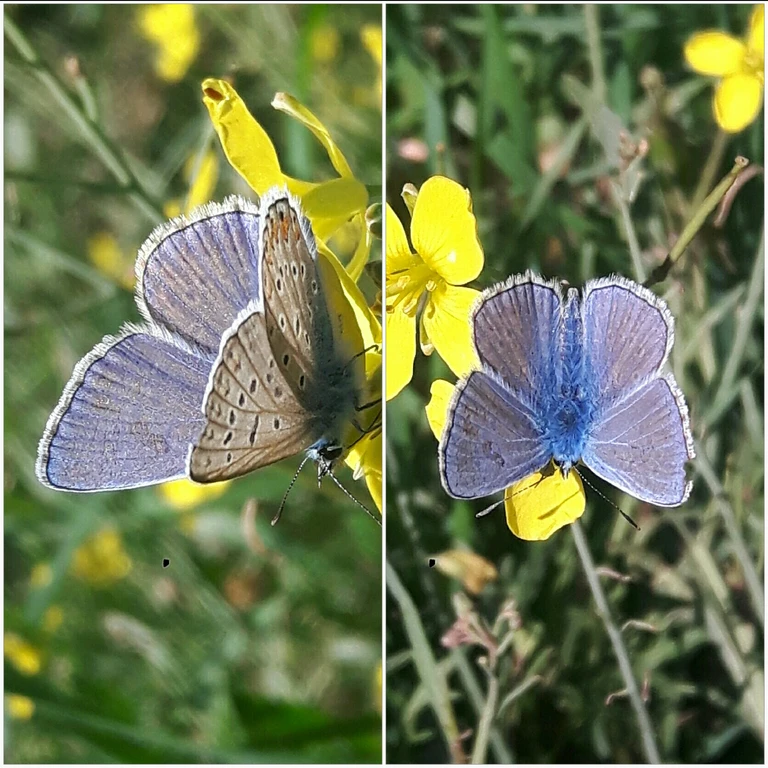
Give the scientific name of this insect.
Polyommatus icarus
